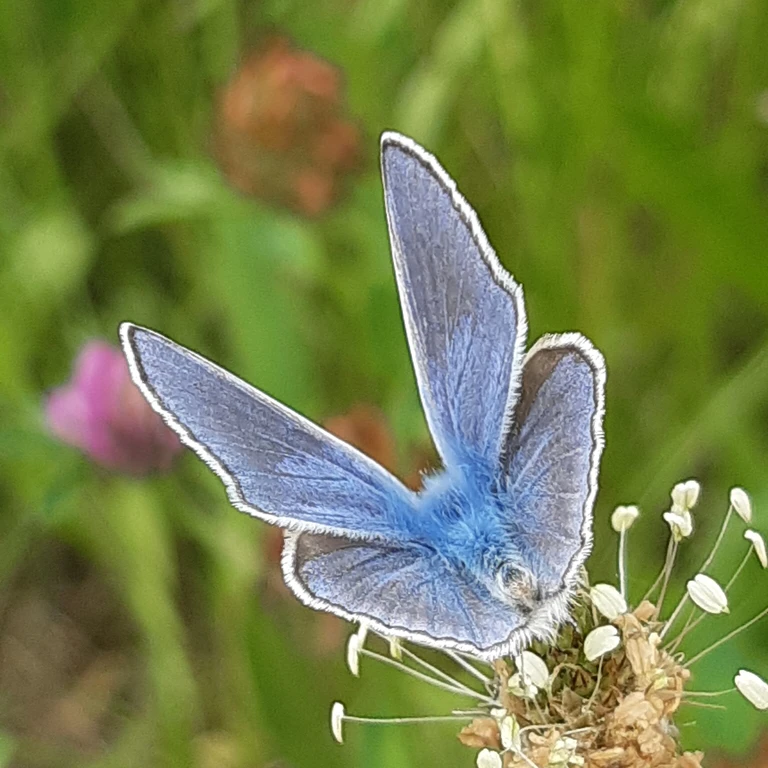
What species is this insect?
Polyommatus thersites
